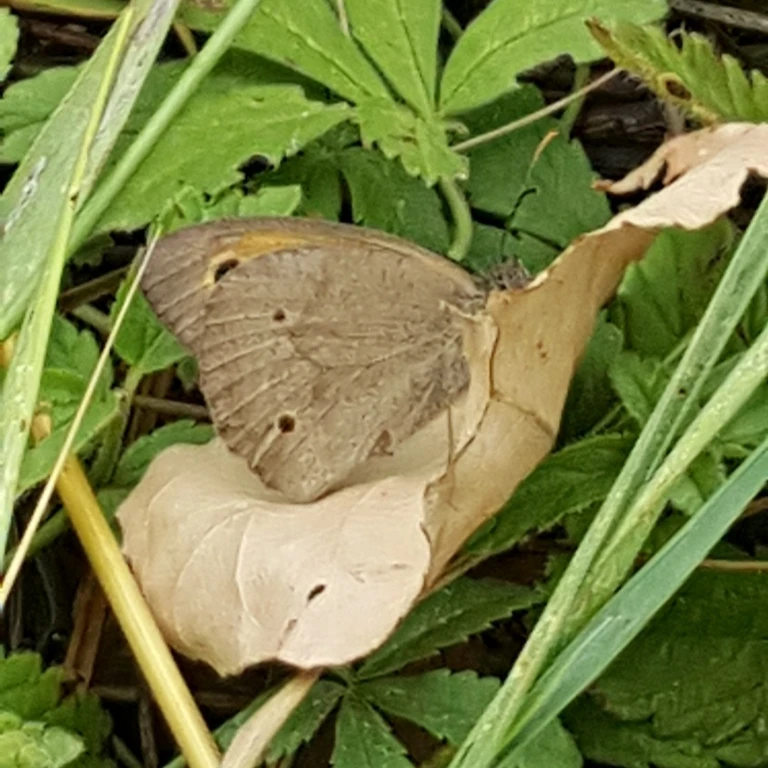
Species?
Maniola jurtina
